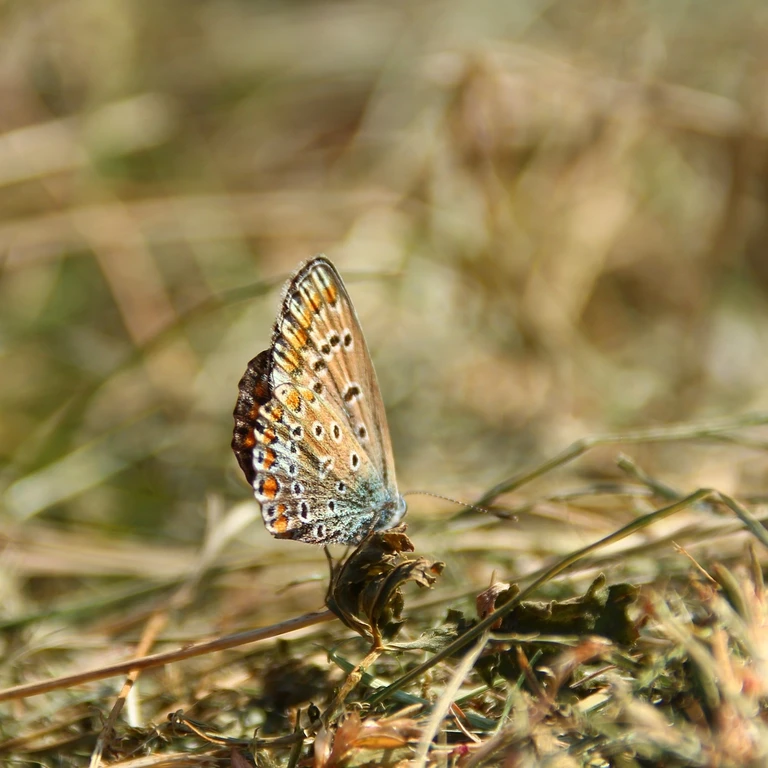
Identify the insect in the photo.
Polyommatus icarus
